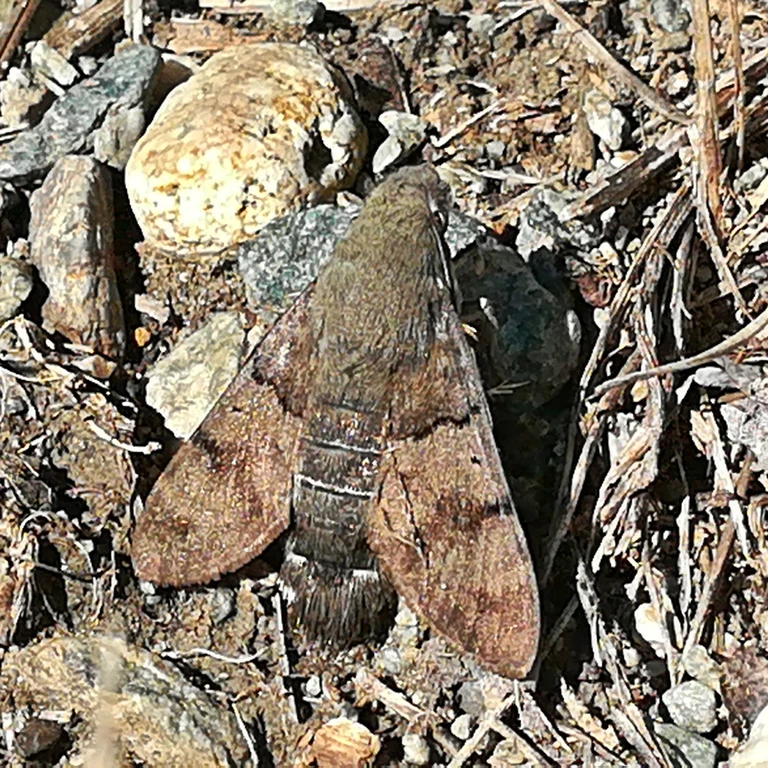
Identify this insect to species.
Macroglossum stellatarum
